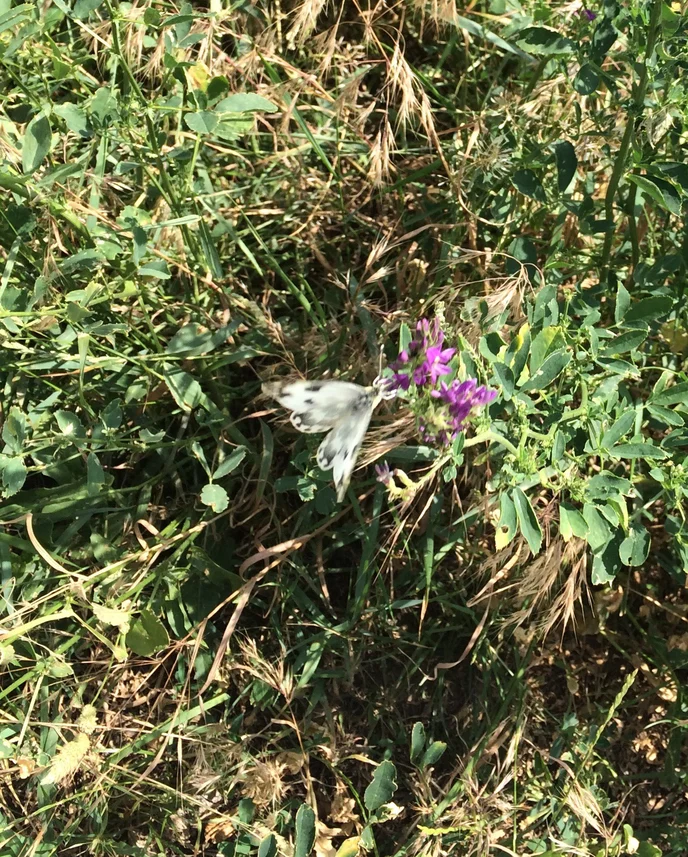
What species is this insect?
Pontia edusa
